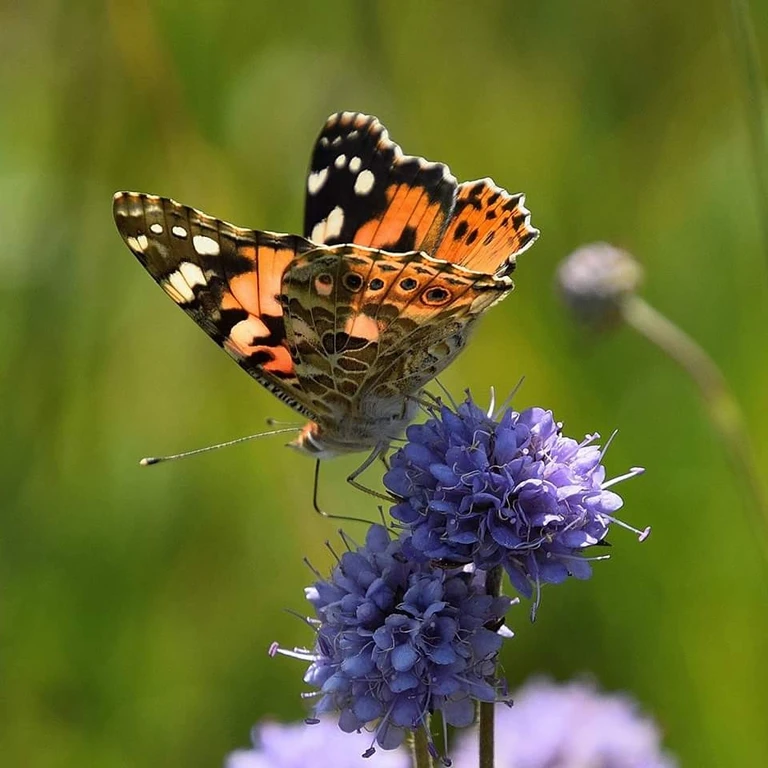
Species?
Vanessa cardui
